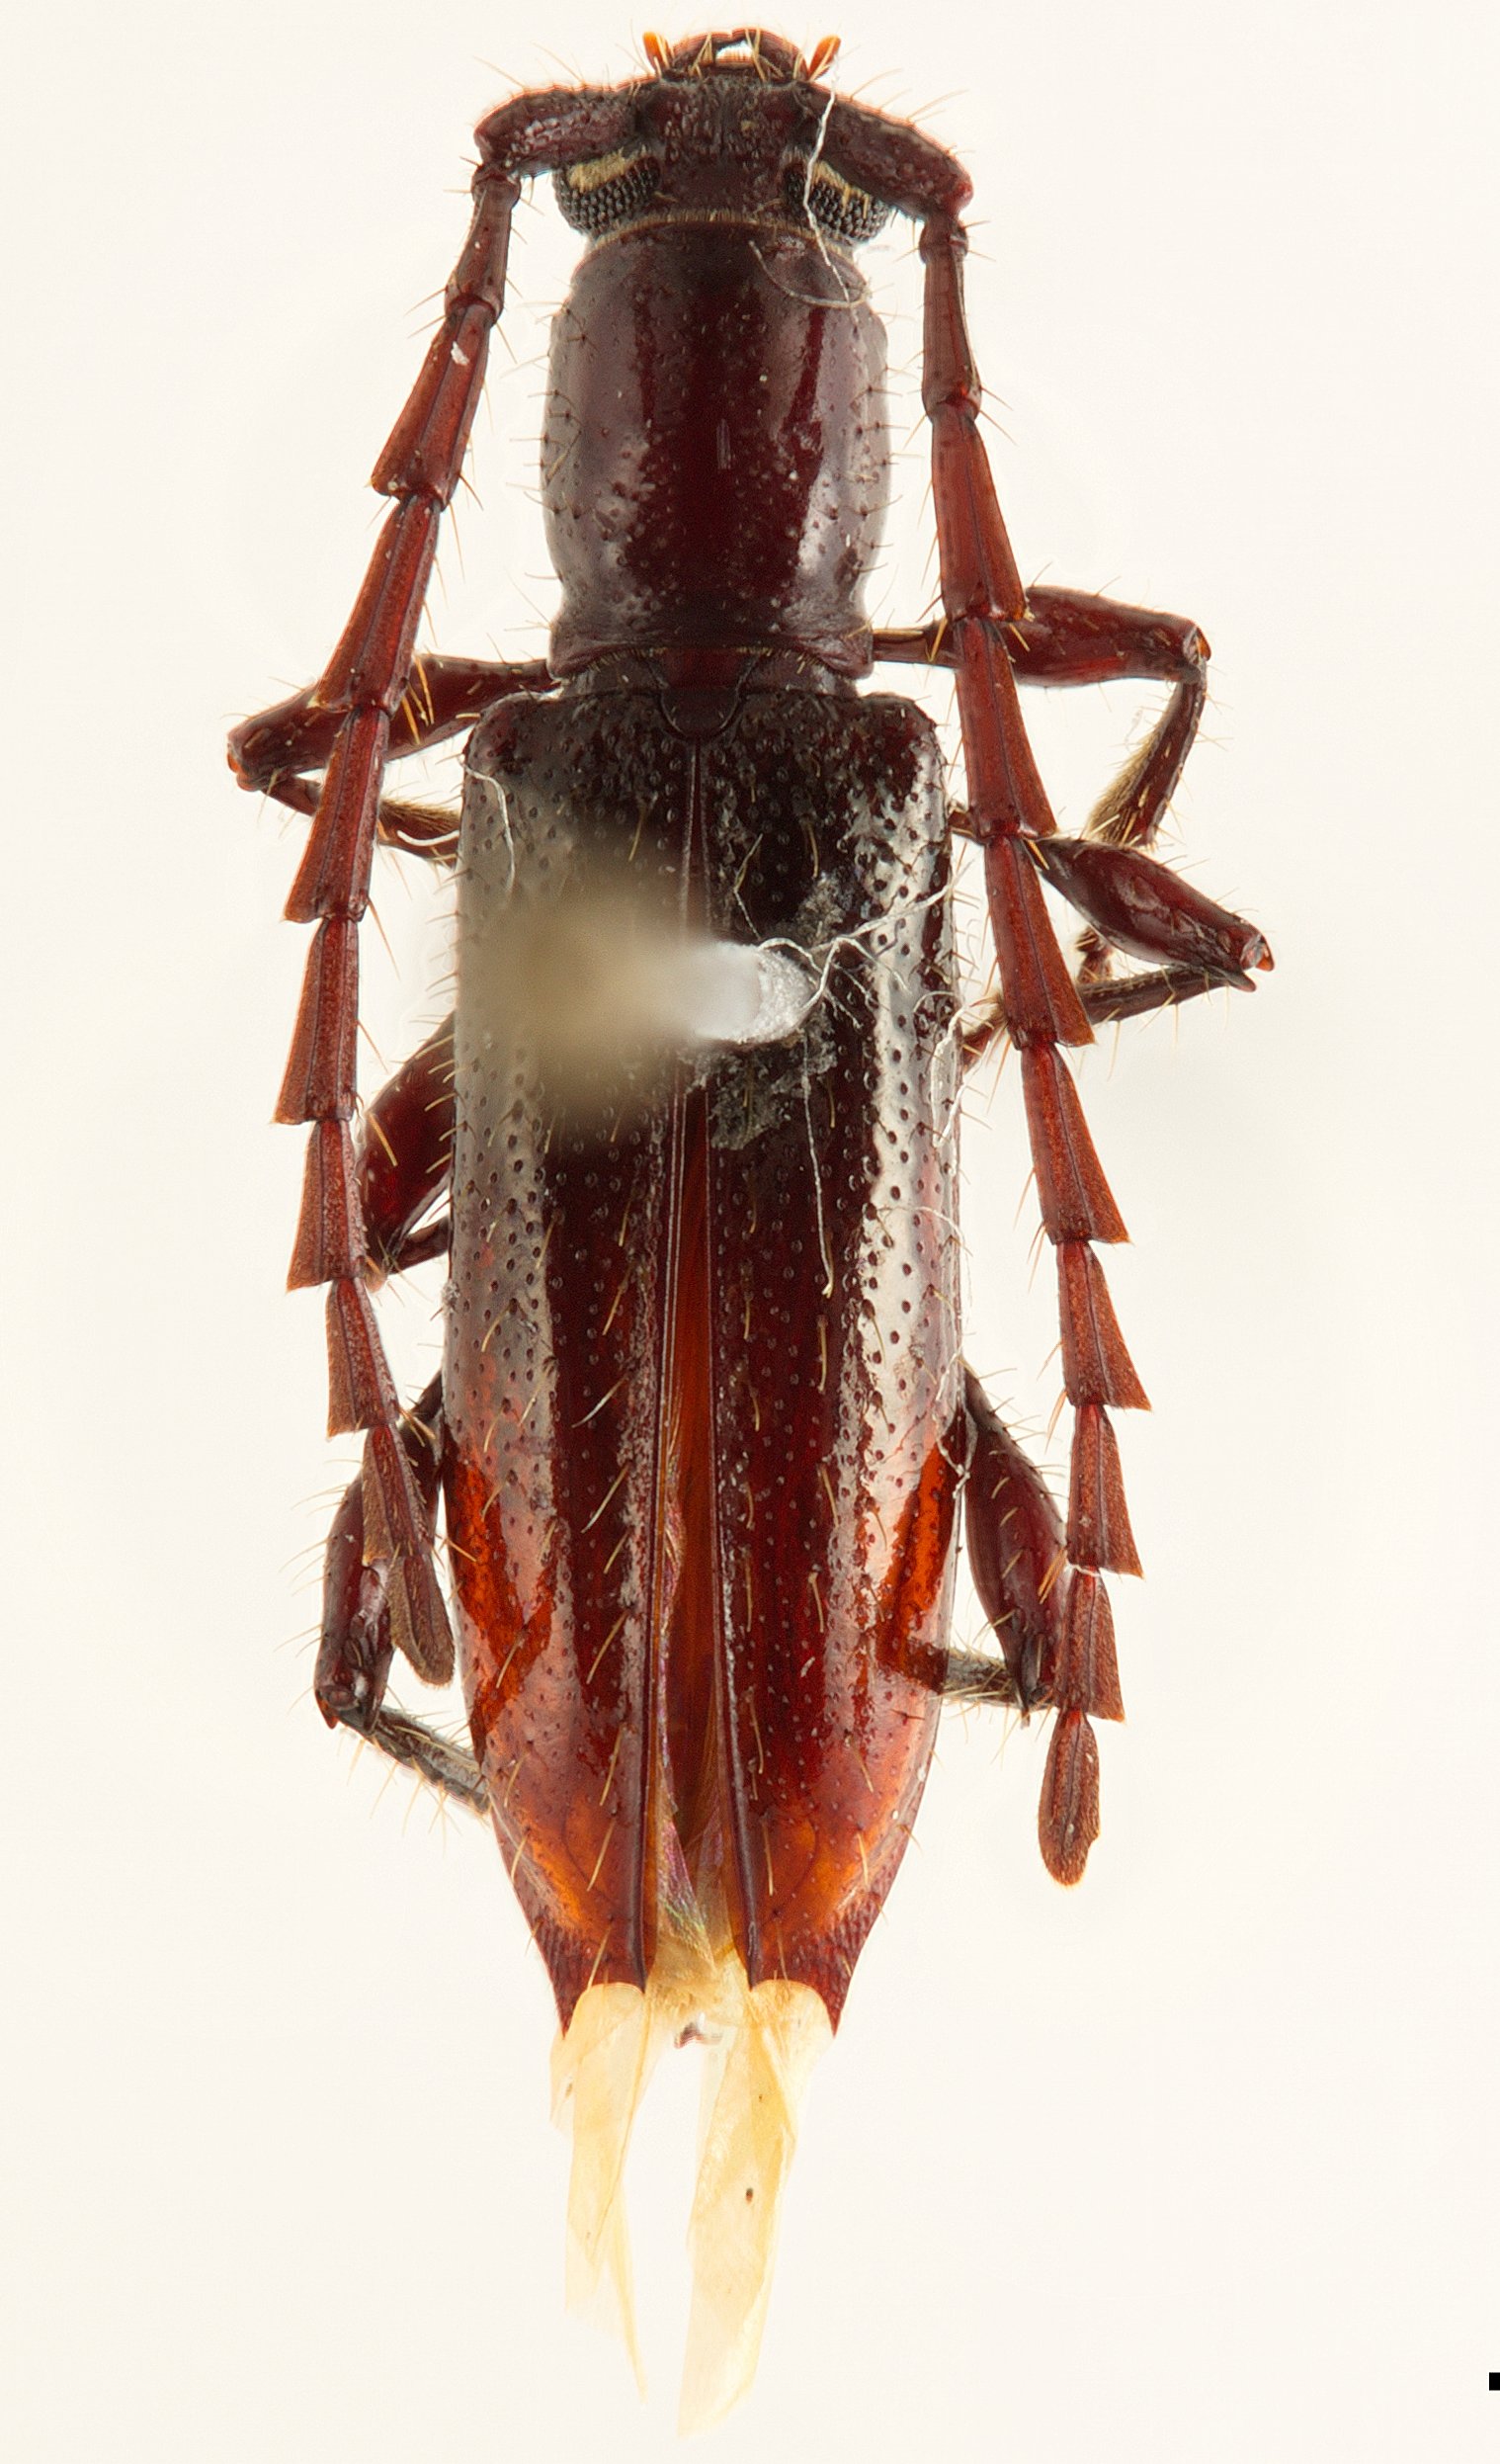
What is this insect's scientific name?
Gorybia instita
